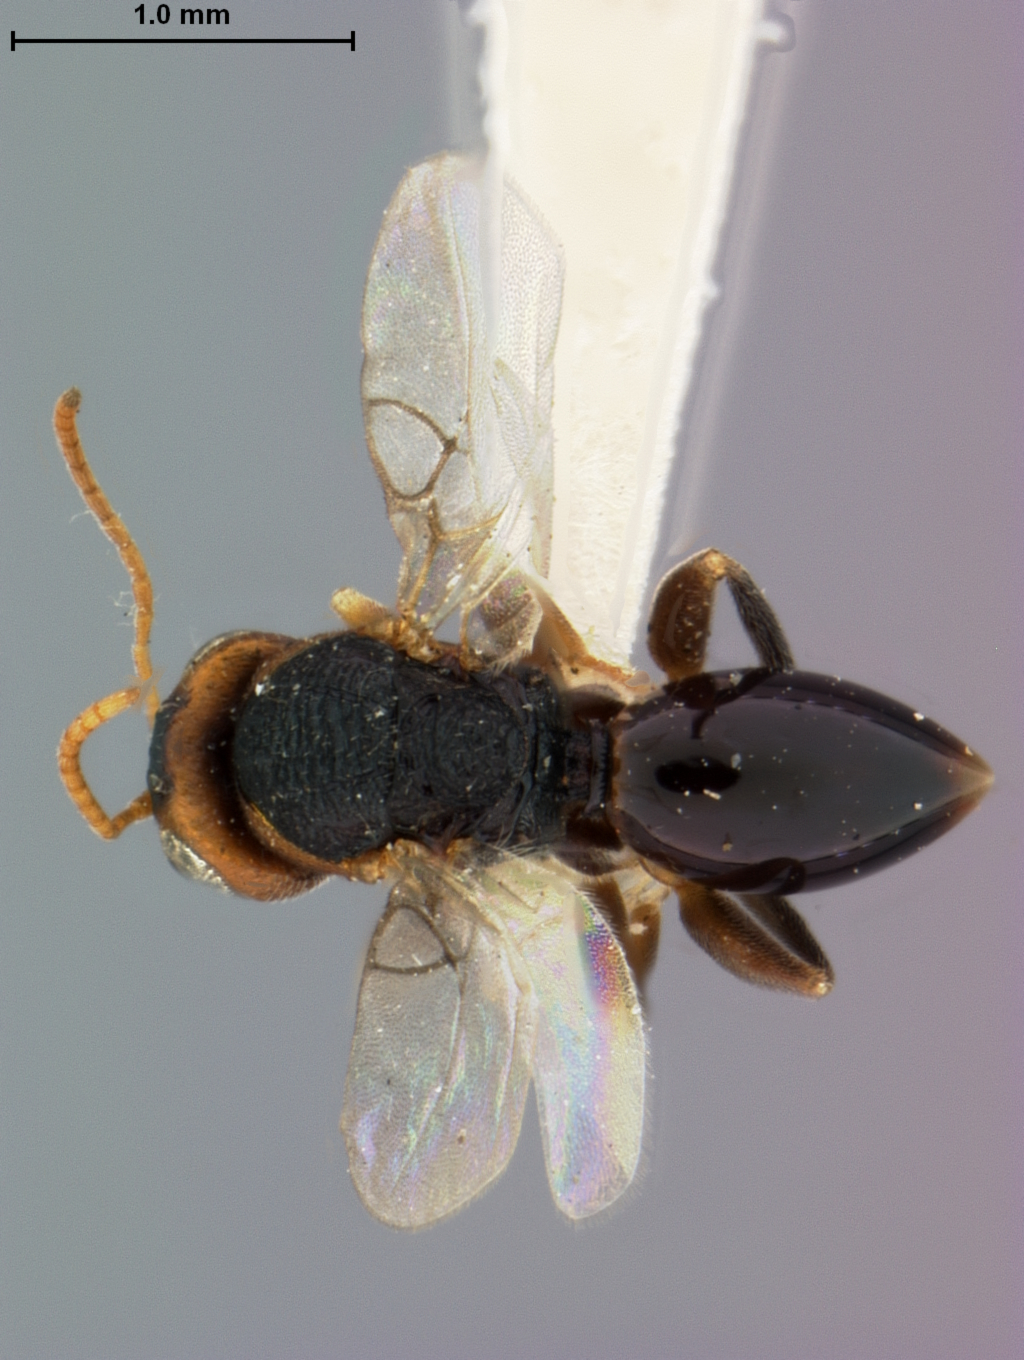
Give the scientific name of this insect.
Andricus davisi
